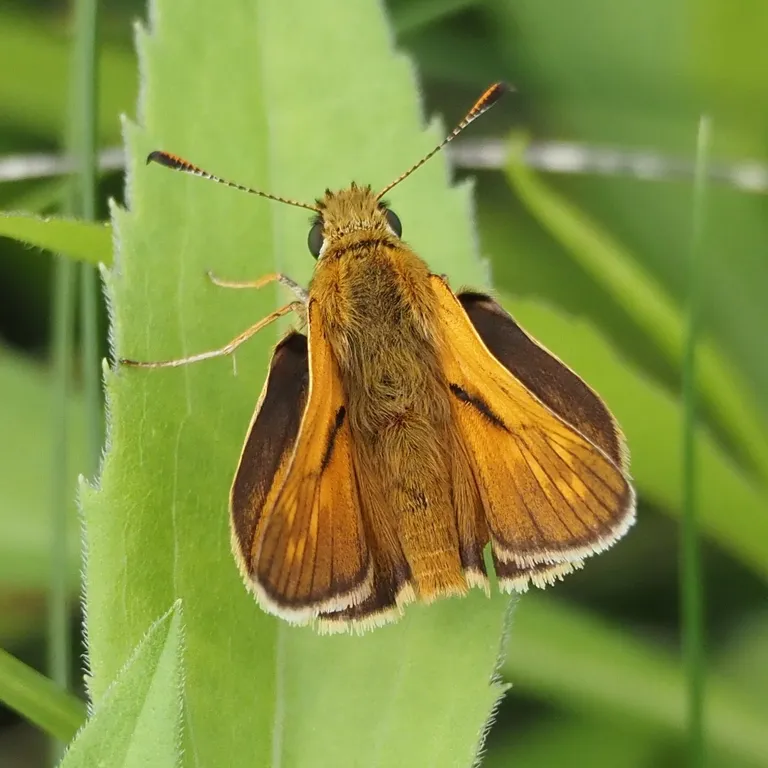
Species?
Ochlodes sylvanus (also Ochlodes venata)
